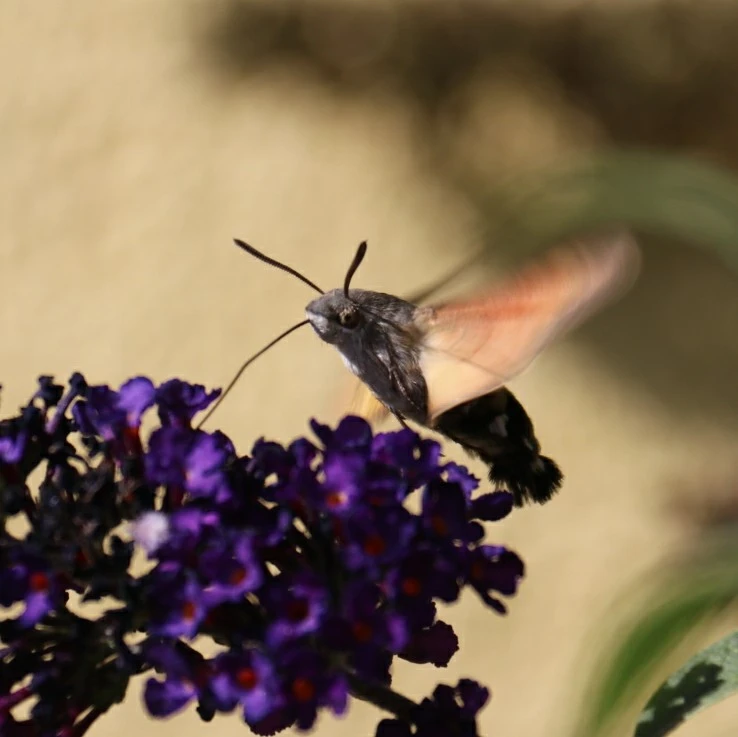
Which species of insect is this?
Macroglossum stellatarum
